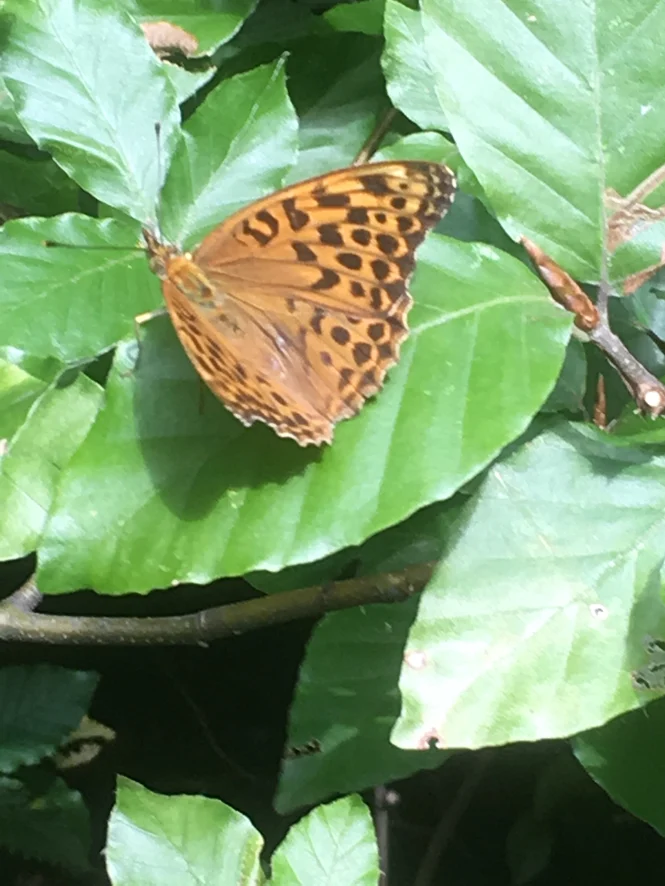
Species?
Argynnis paphia
